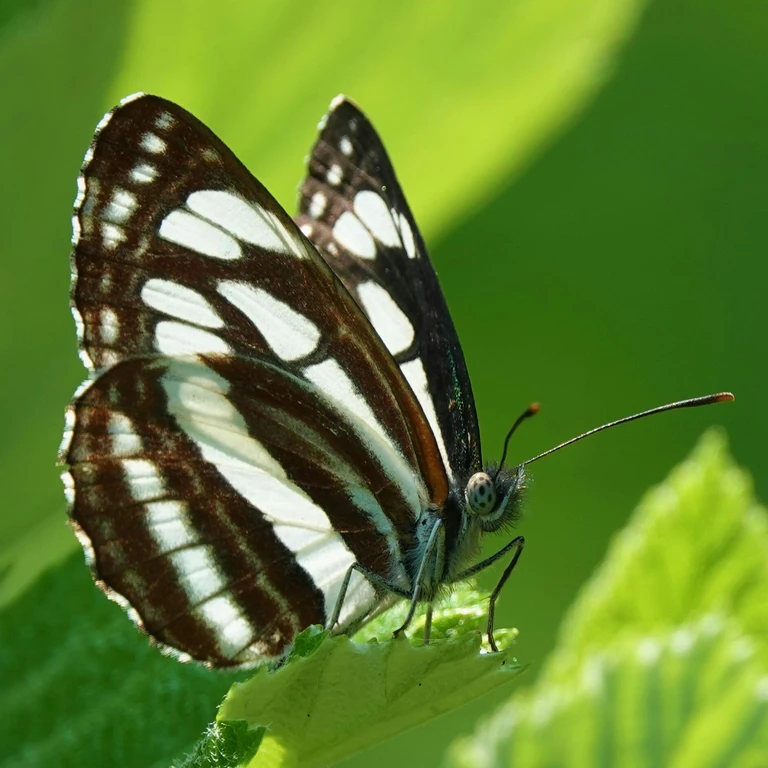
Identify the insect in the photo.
Neptis sappho
